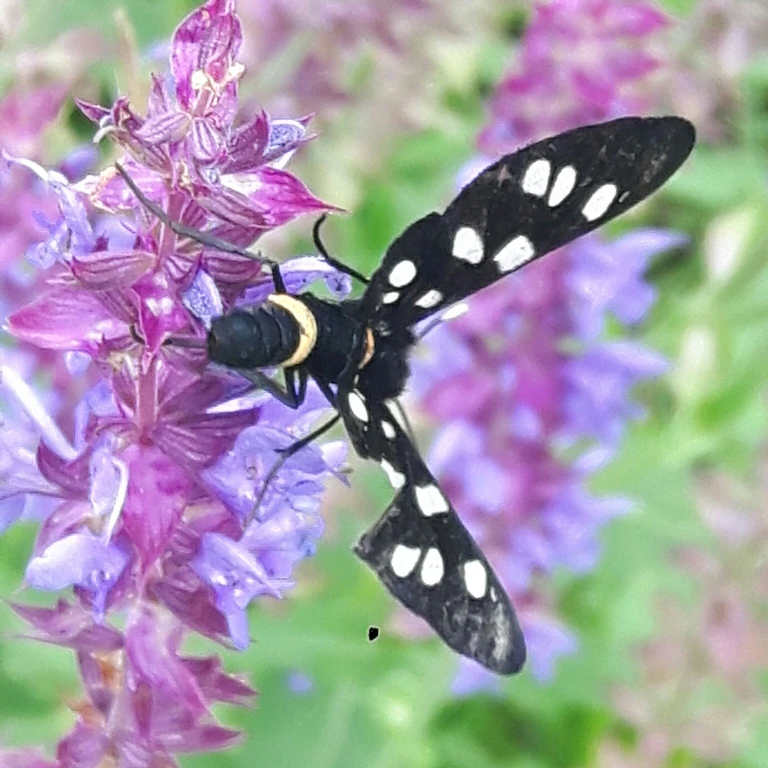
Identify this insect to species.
Amata phegea
